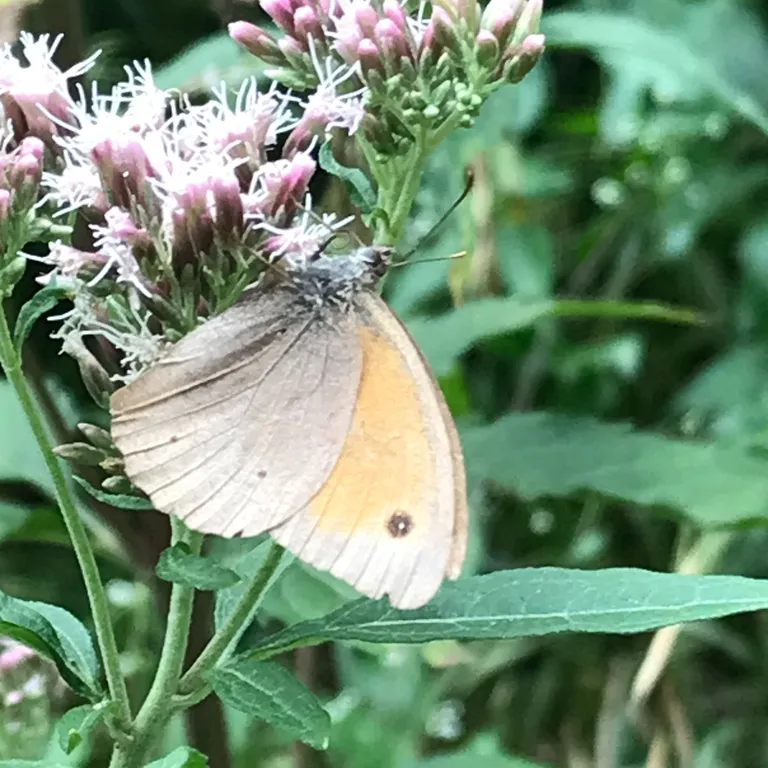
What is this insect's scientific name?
Maniola jurtina
